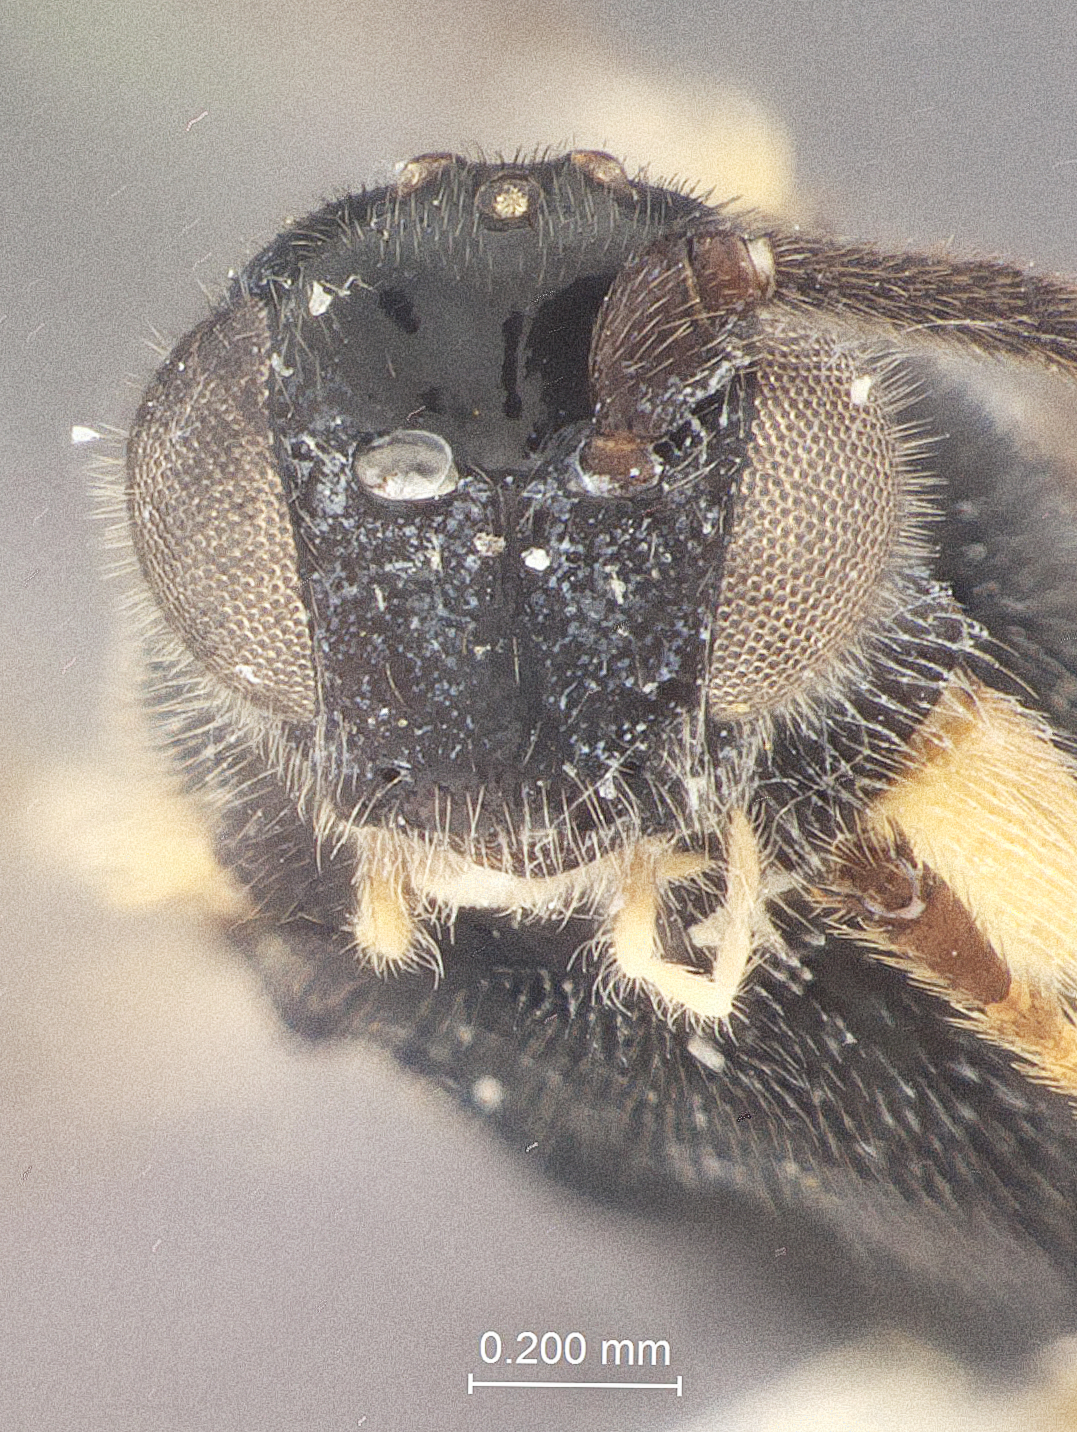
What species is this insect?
Lathrapanteles ampyx
